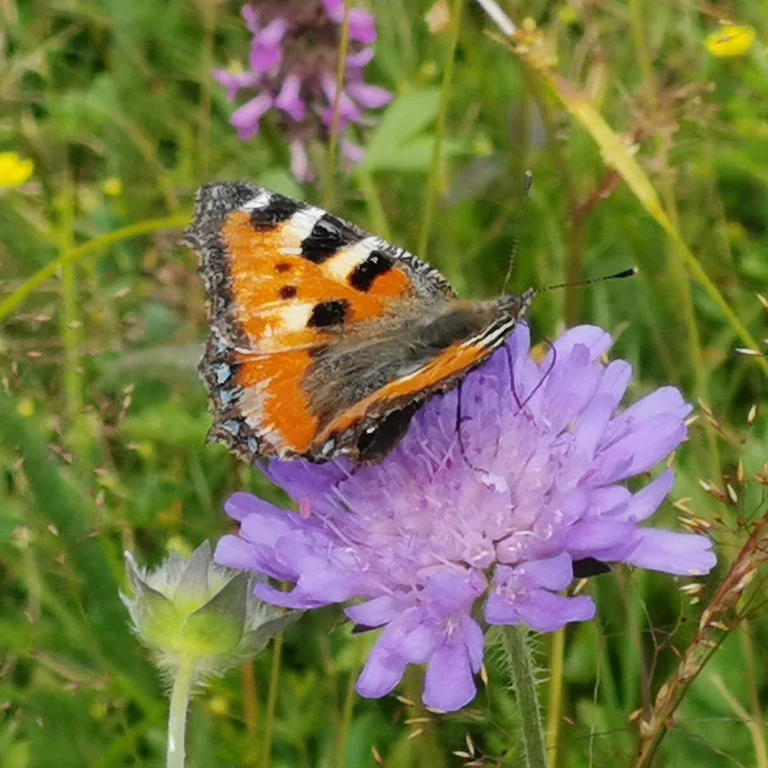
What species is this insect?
Aglais urticae
